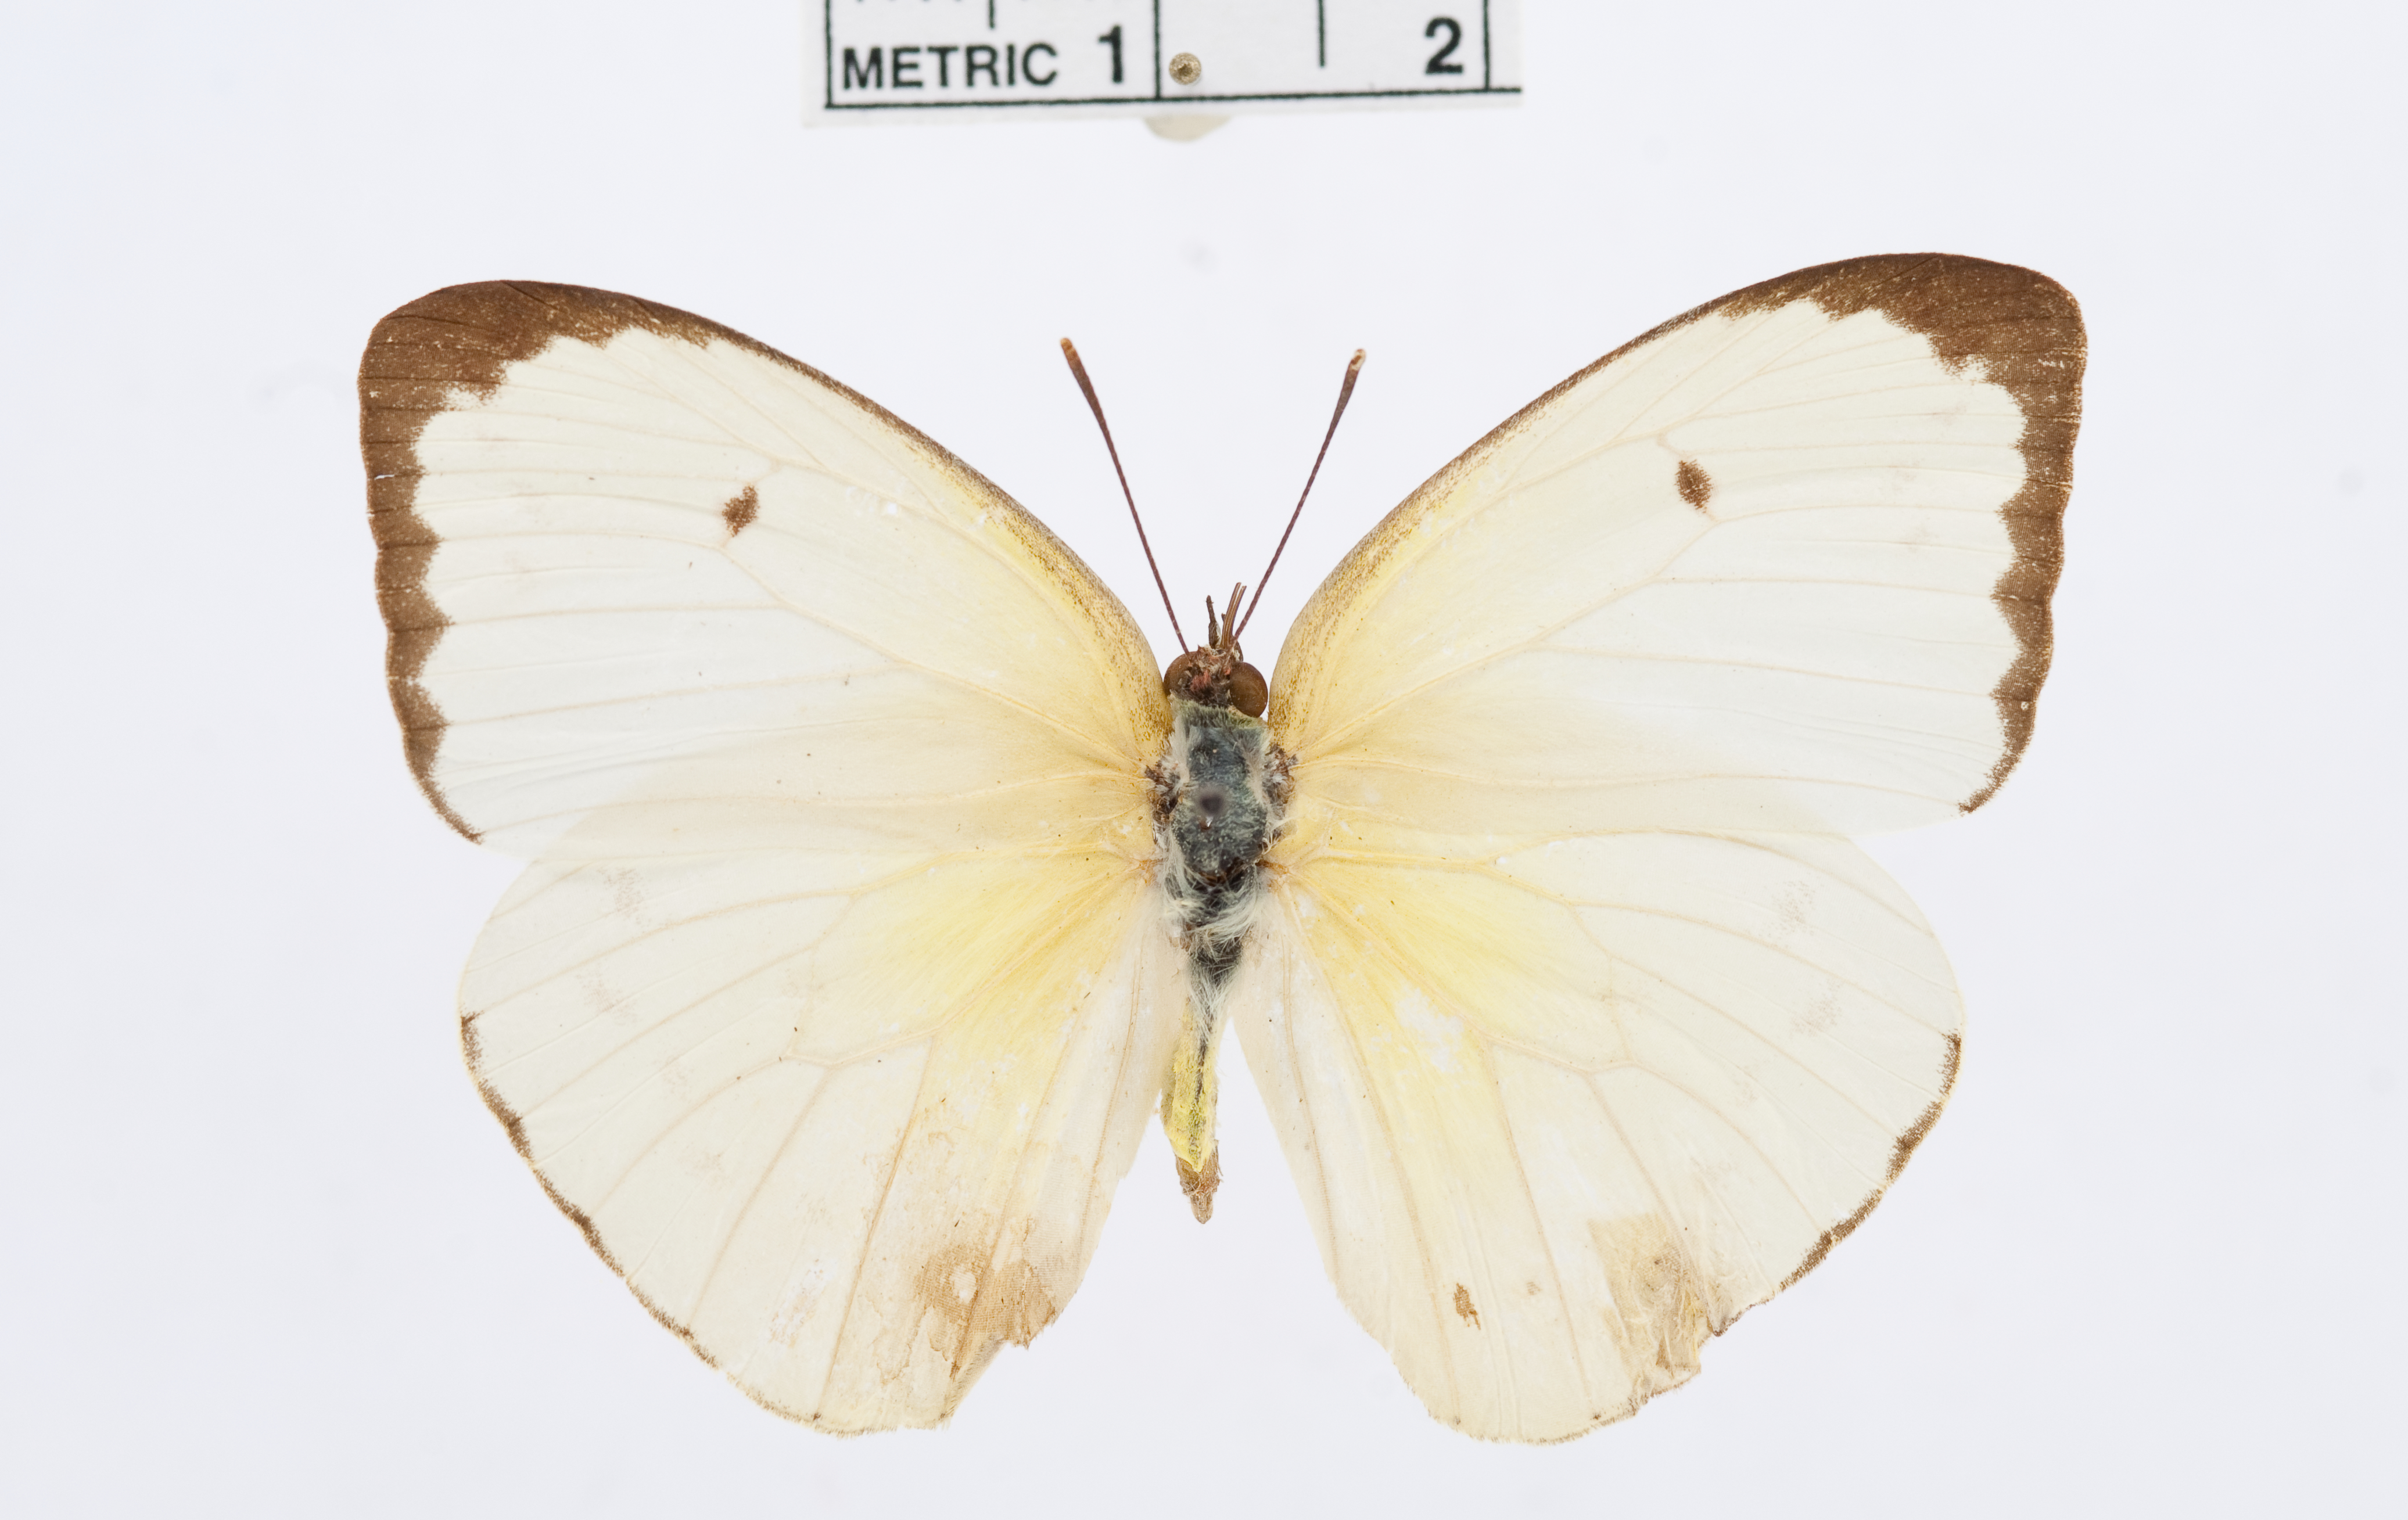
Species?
Aphrissa schausi
